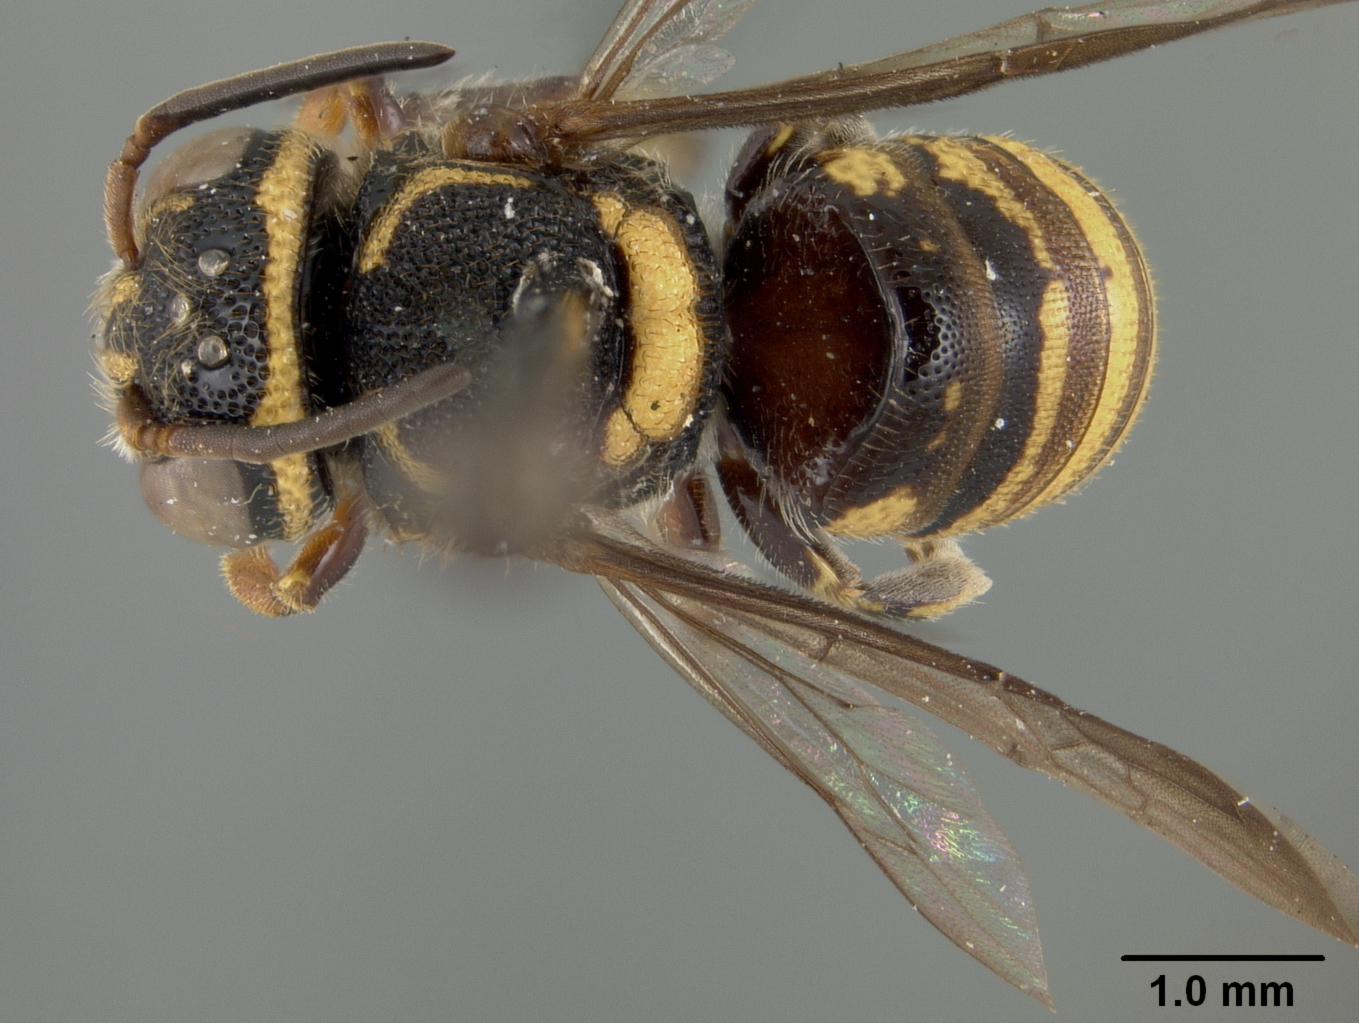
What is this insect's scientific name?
Dianthidium callorhinum
